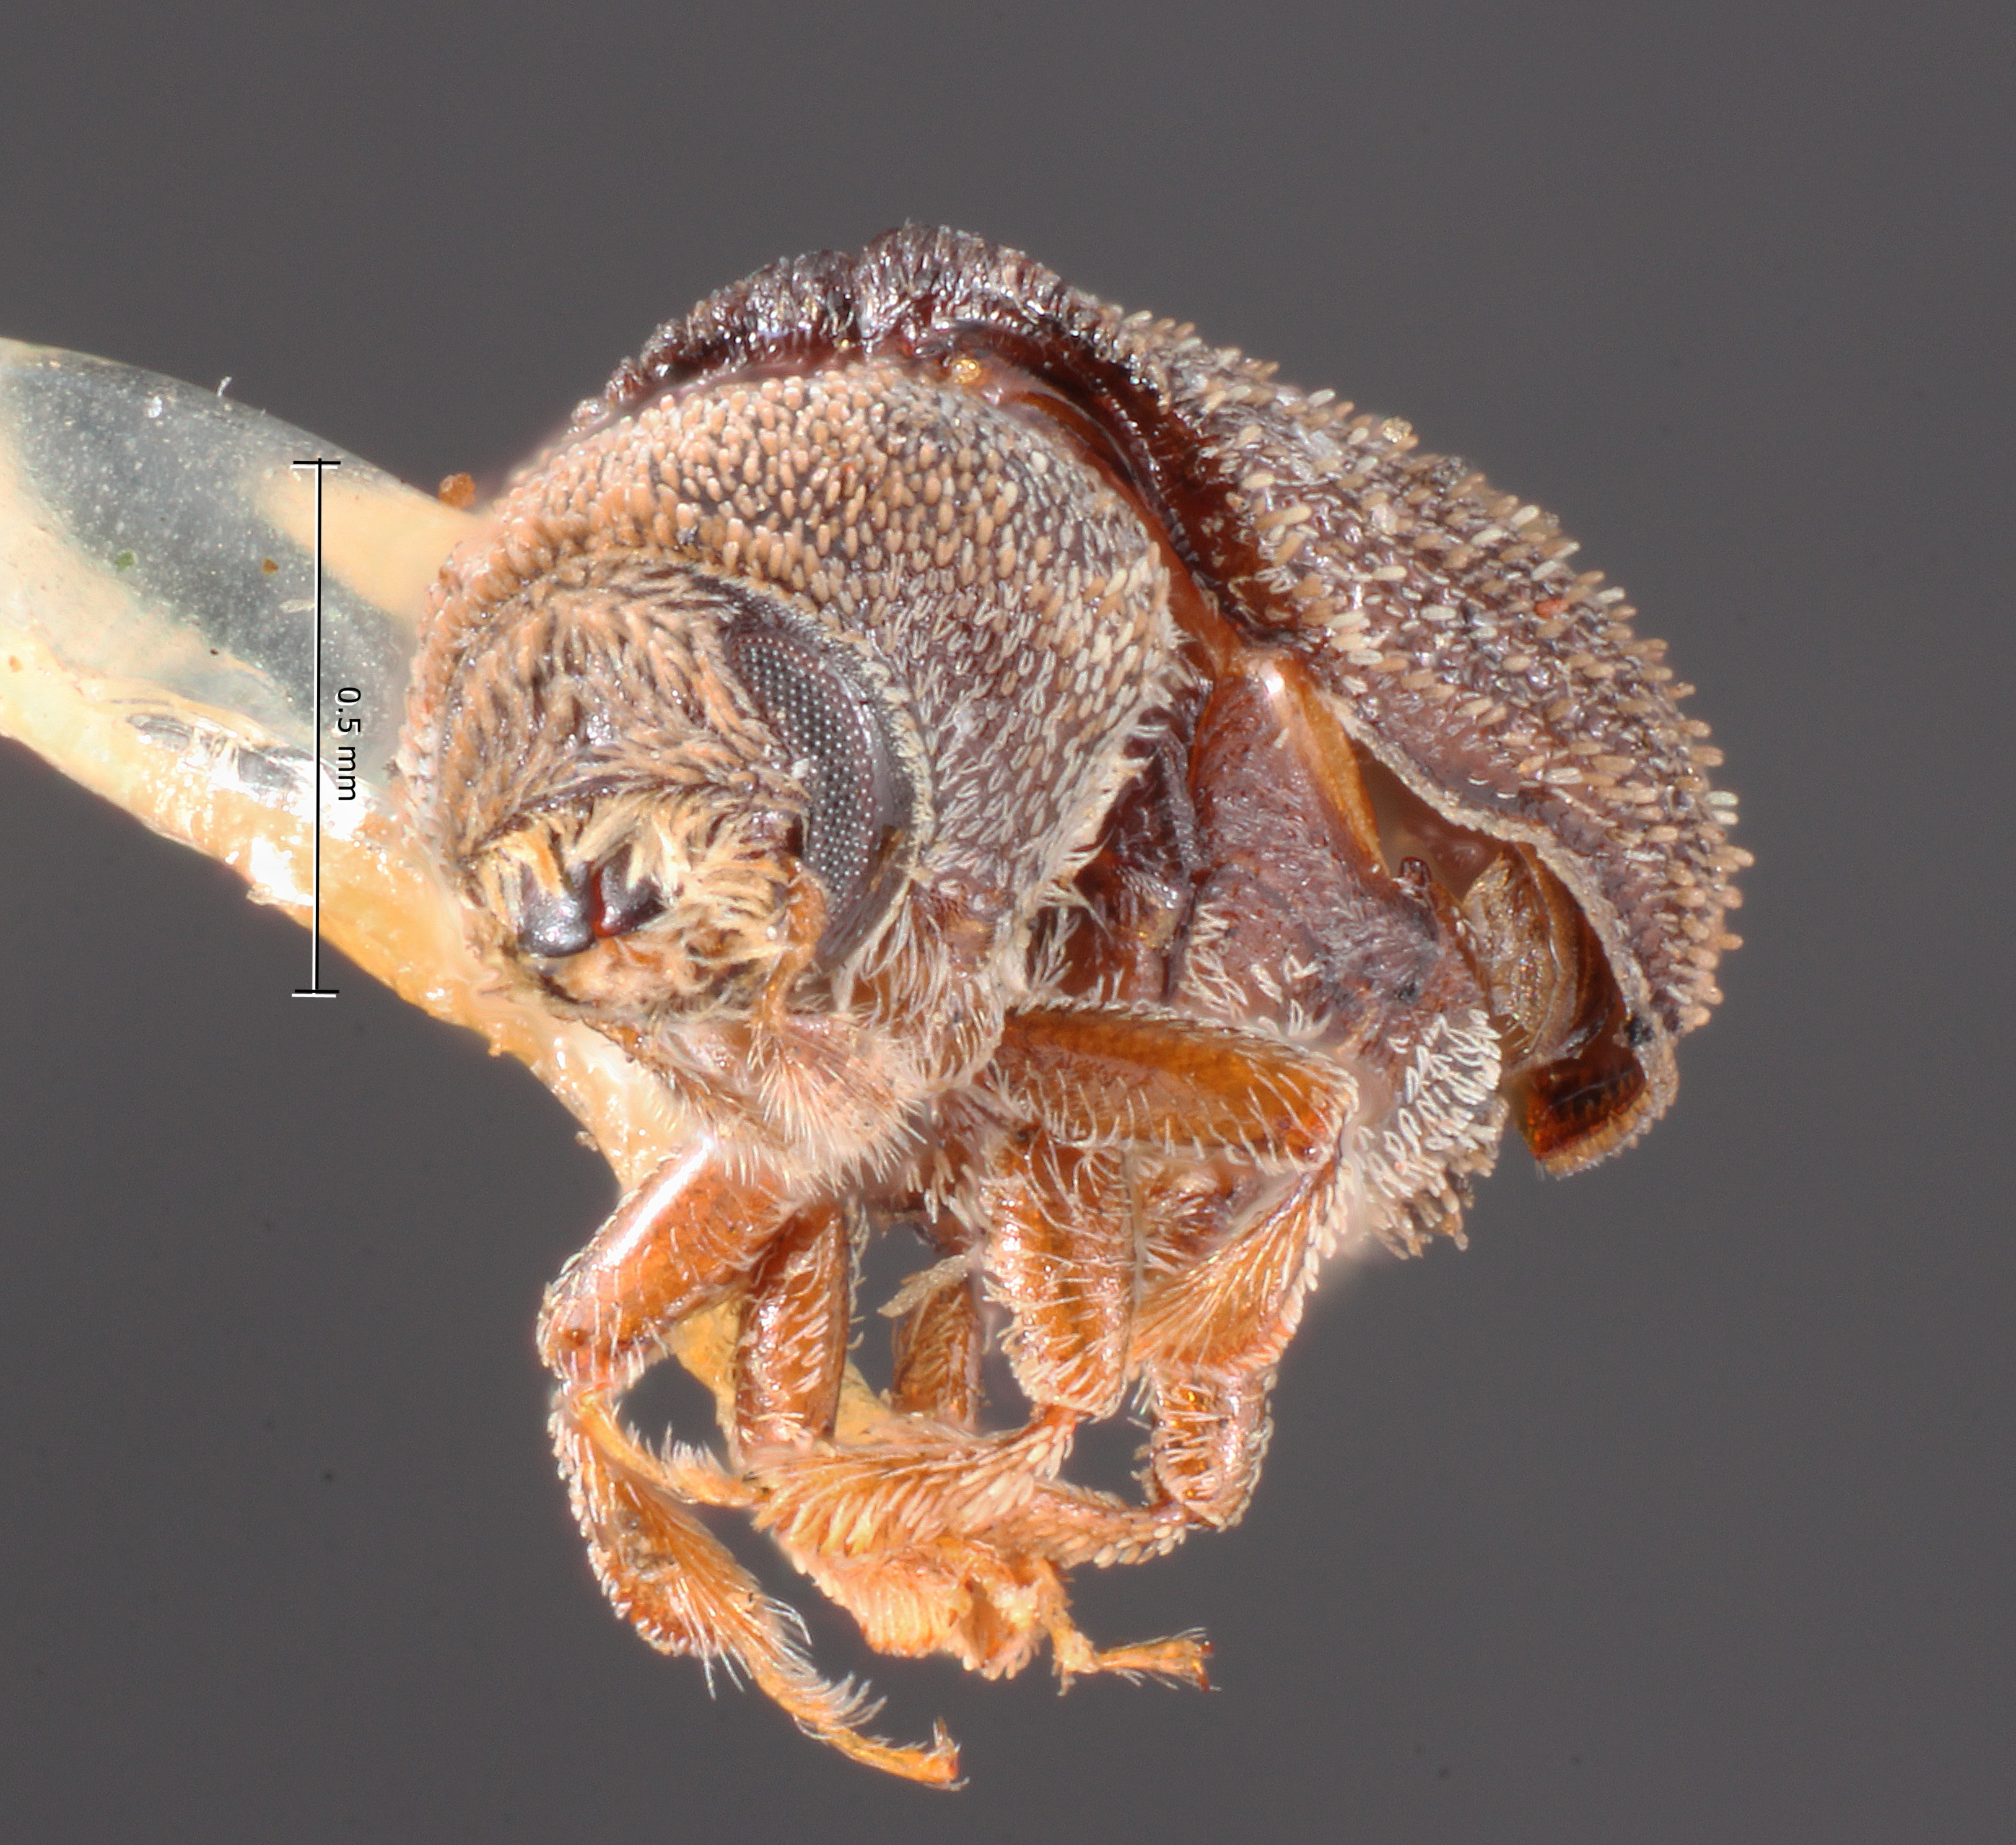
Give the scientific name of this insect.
Renocis fuscus
